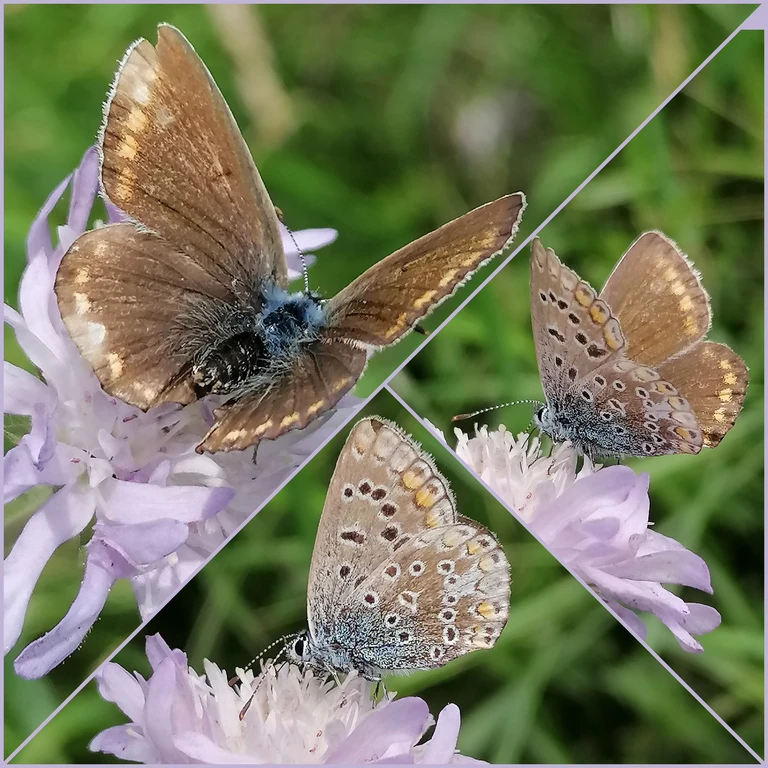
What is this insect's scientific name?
Polyommatus icarus
